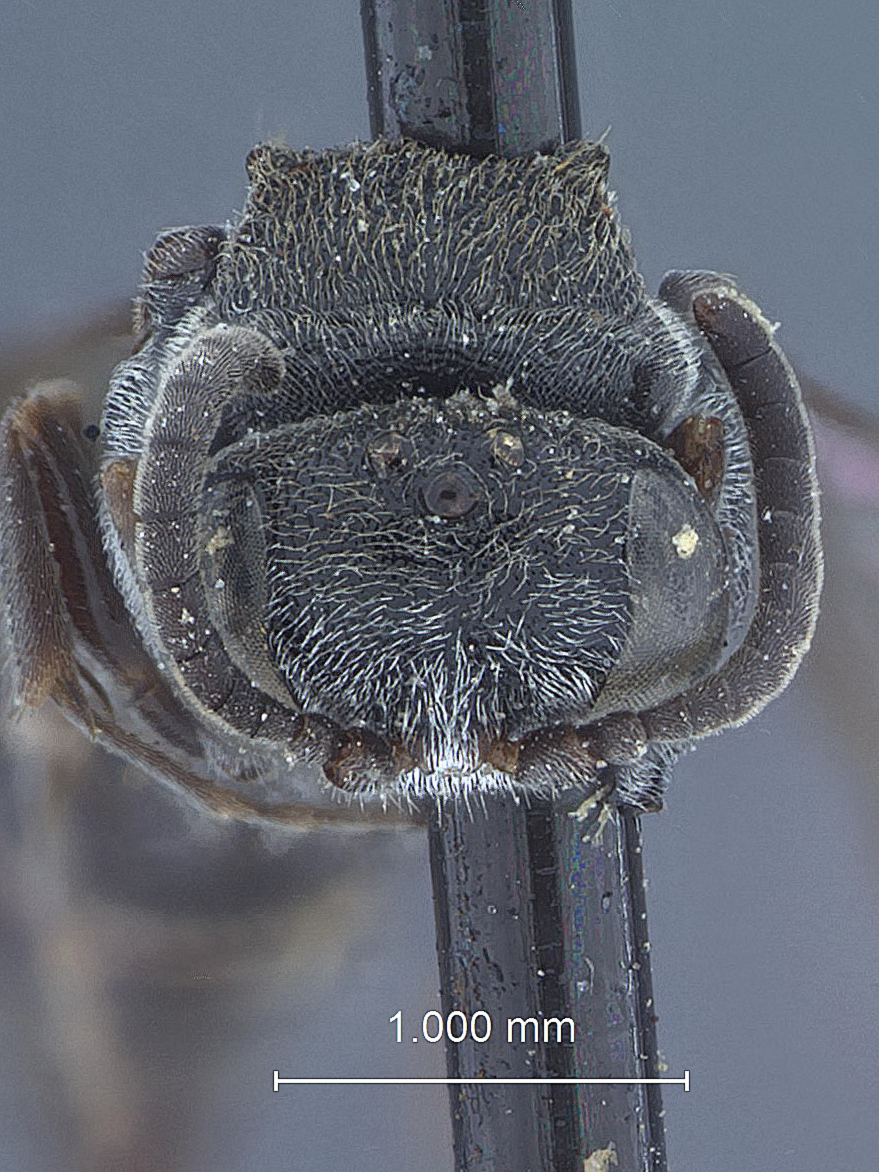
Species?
Nysson minimum
